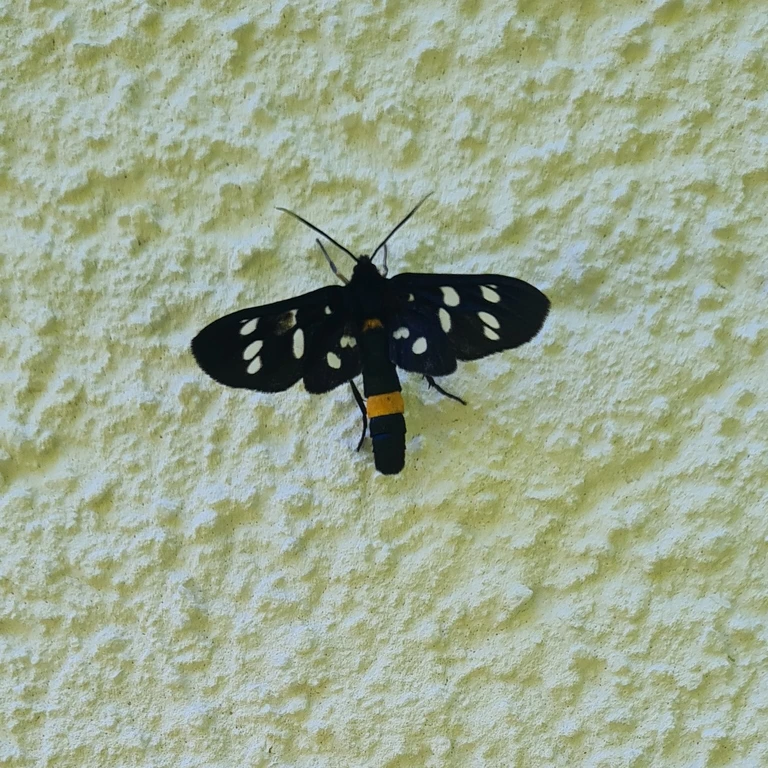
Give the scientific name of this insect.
Amata phegea
